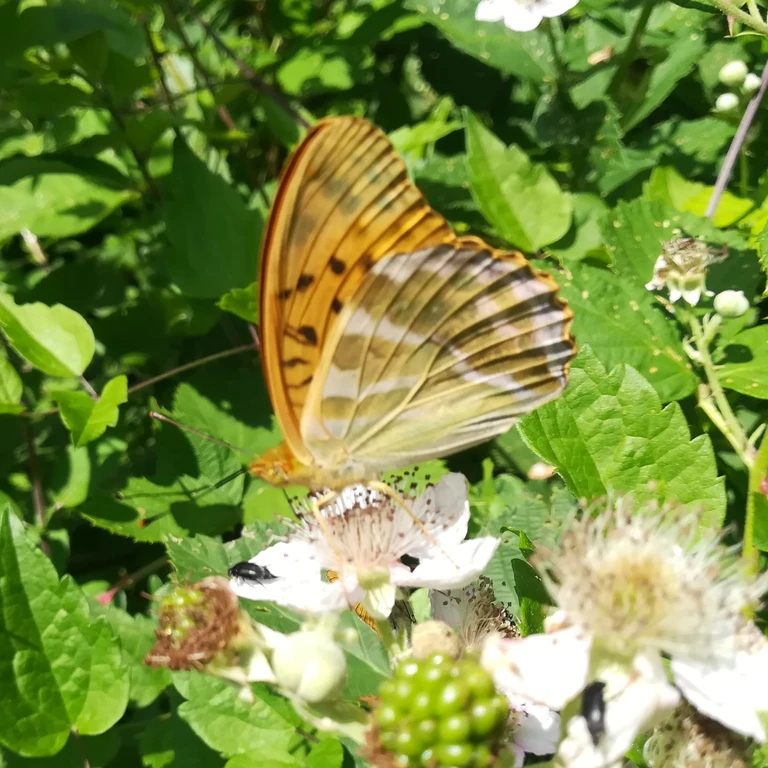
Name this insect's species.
Argynnis paphia
